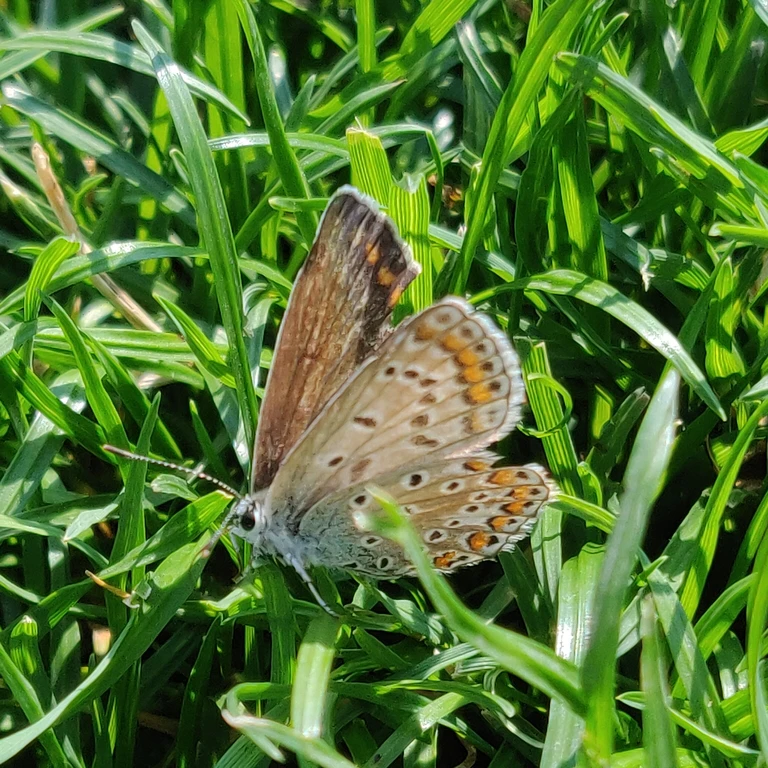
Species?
Polyommatus icarus
